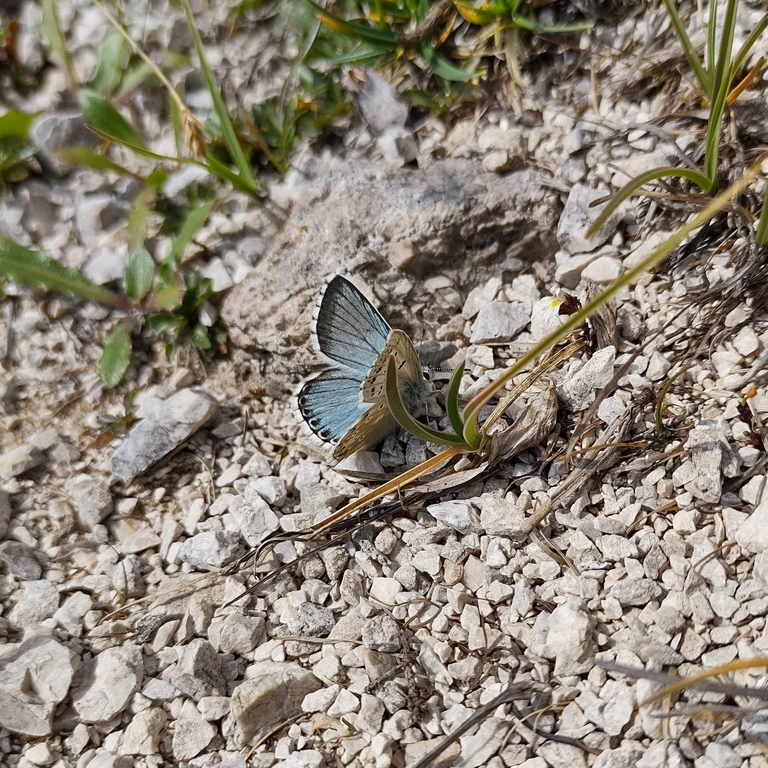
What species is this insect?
Lysandra coridon
